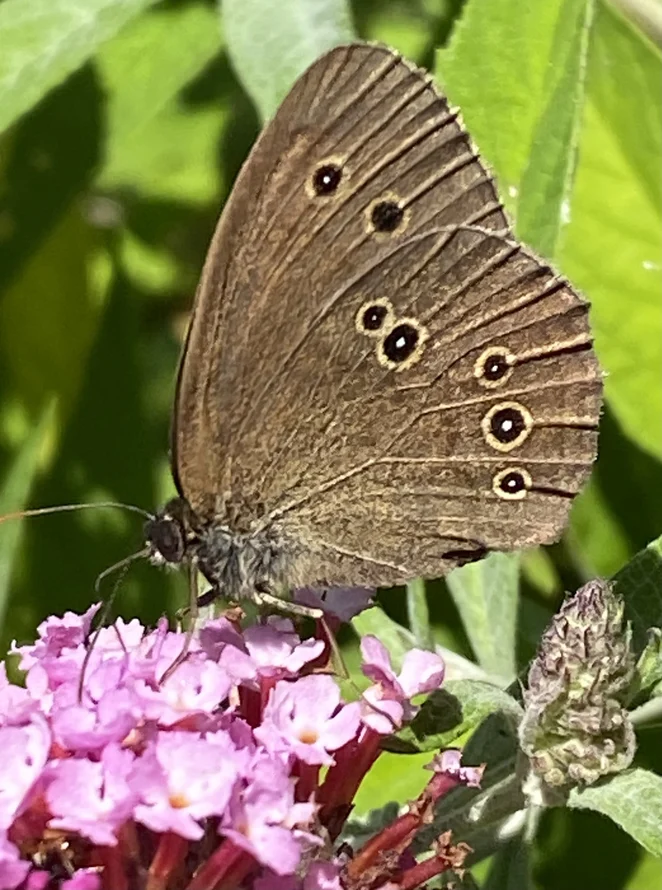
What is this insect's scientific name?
Aphantopus hyperantus
